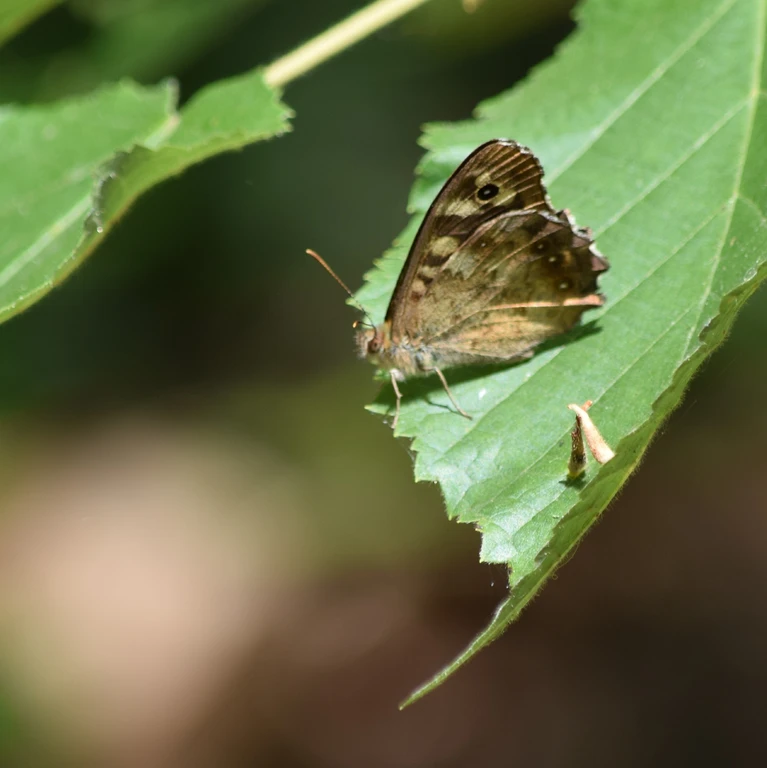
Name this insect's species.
Pararge aegeria
